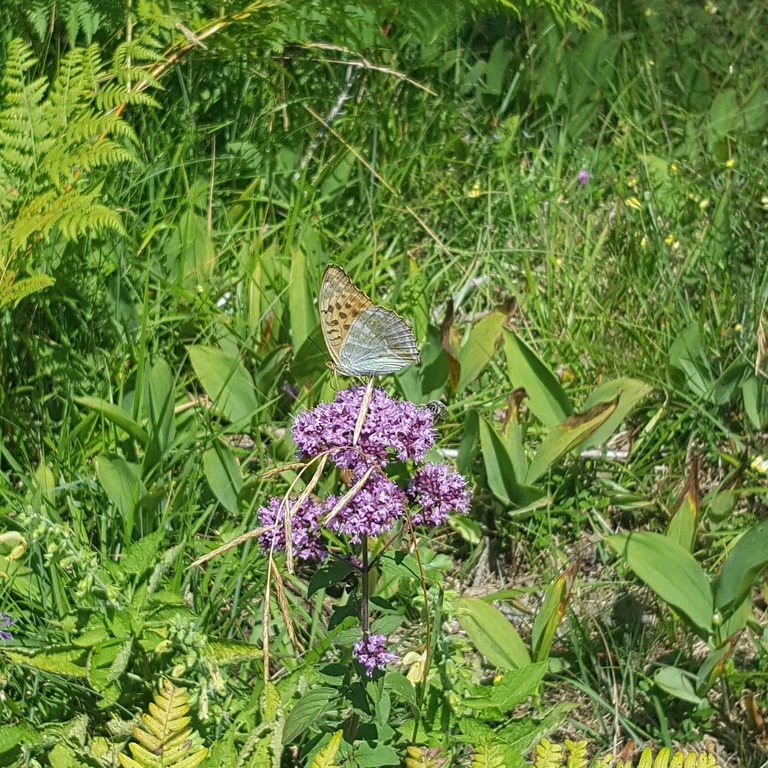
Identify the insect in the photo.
Argynnis paphia
